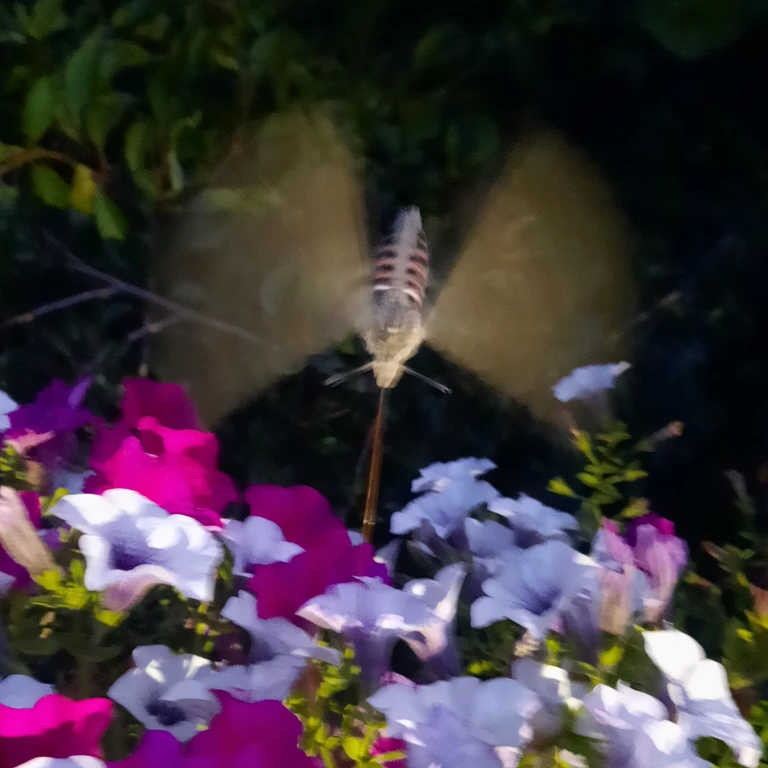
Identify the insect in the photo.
Agrius convolvuli
